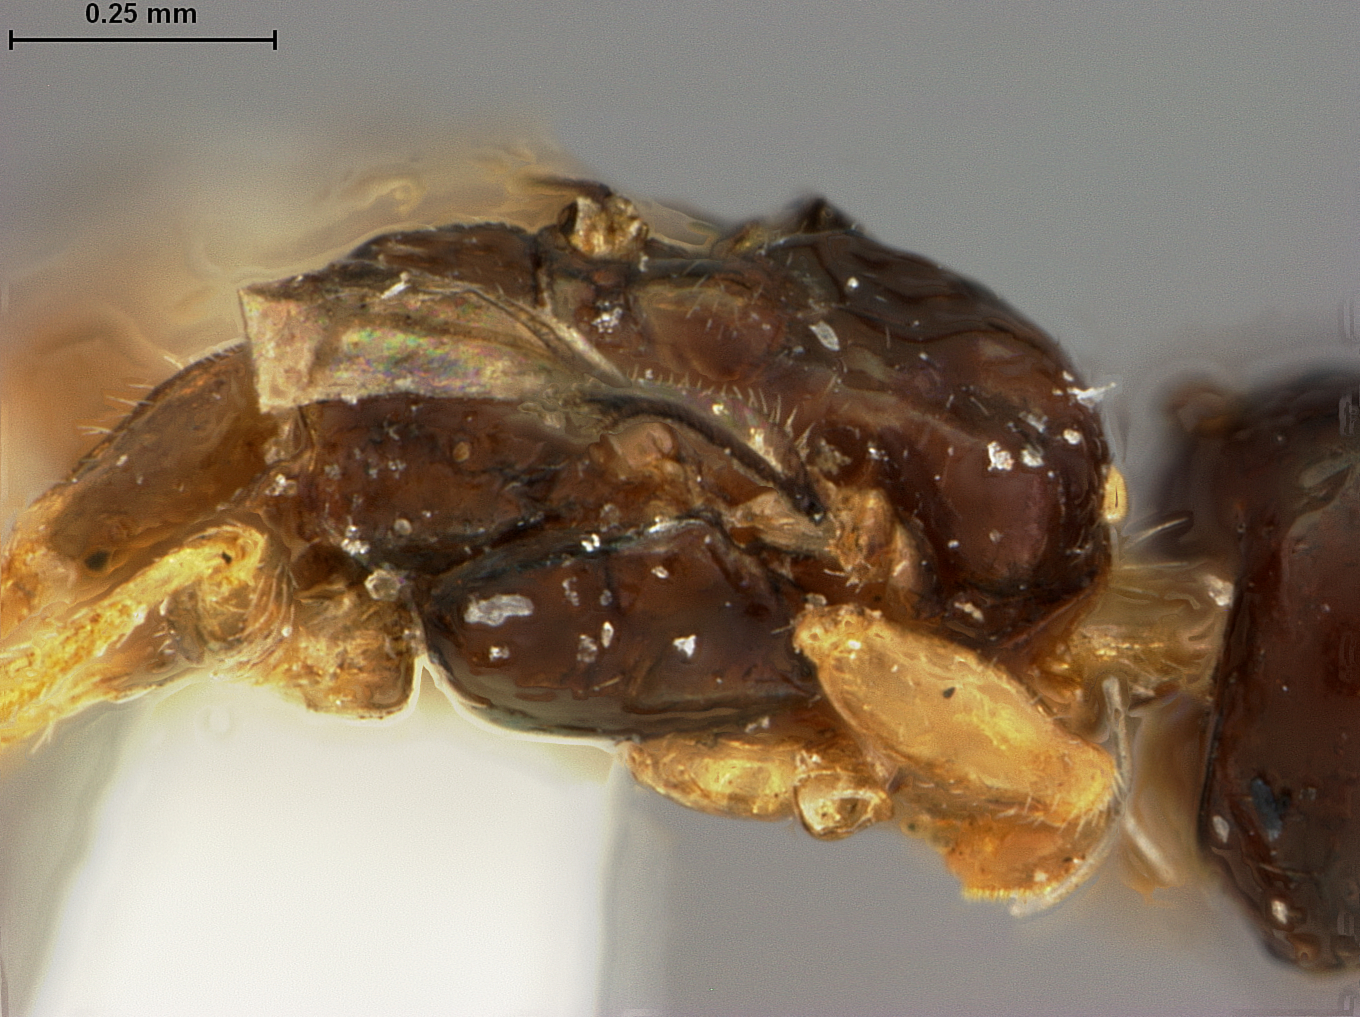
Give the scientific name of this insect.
Histeromerus canadensis
